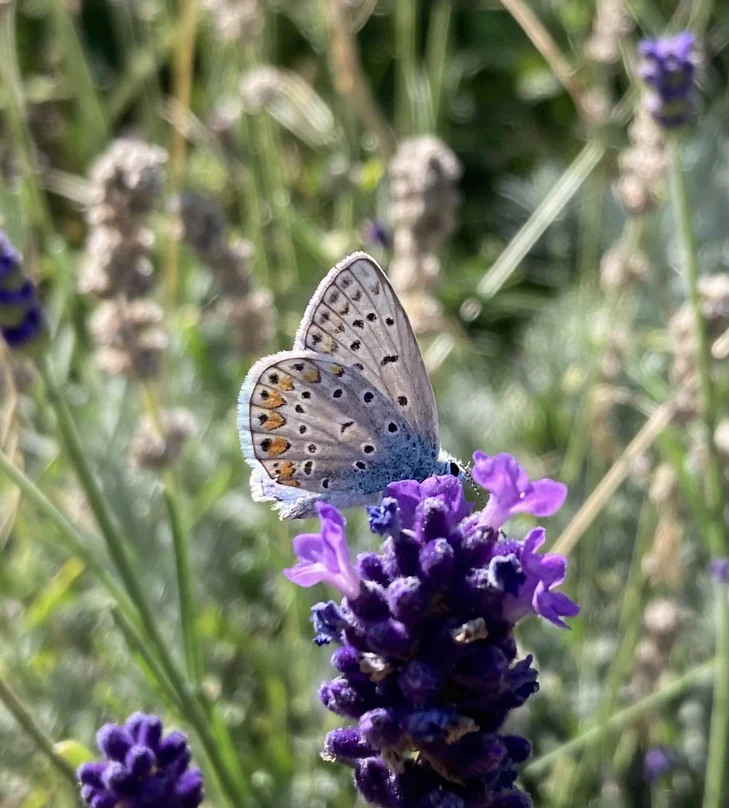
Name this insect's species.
Polyommatus icarus
